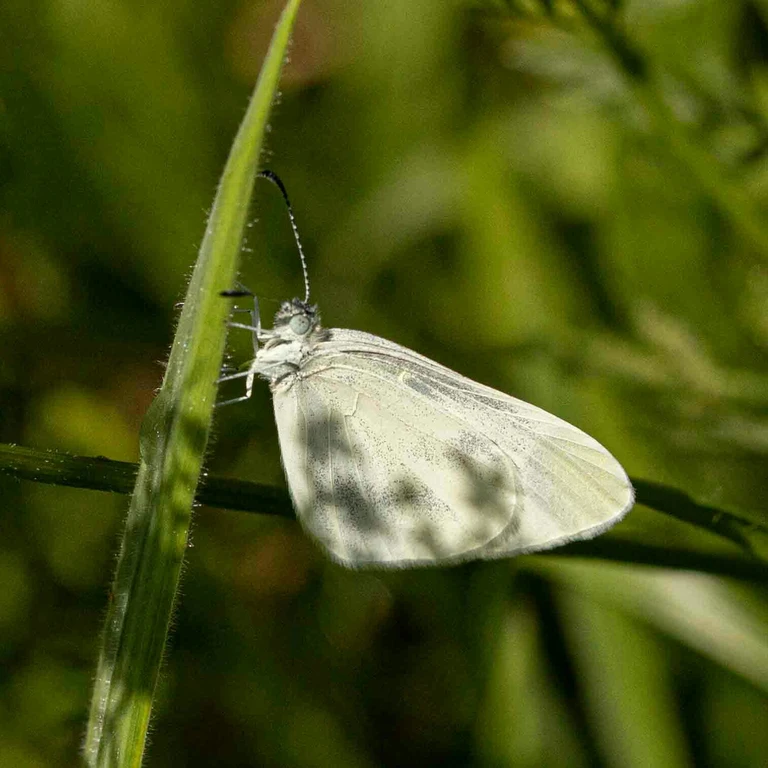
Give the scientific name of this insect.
Leptidea sinapis/juvernica
